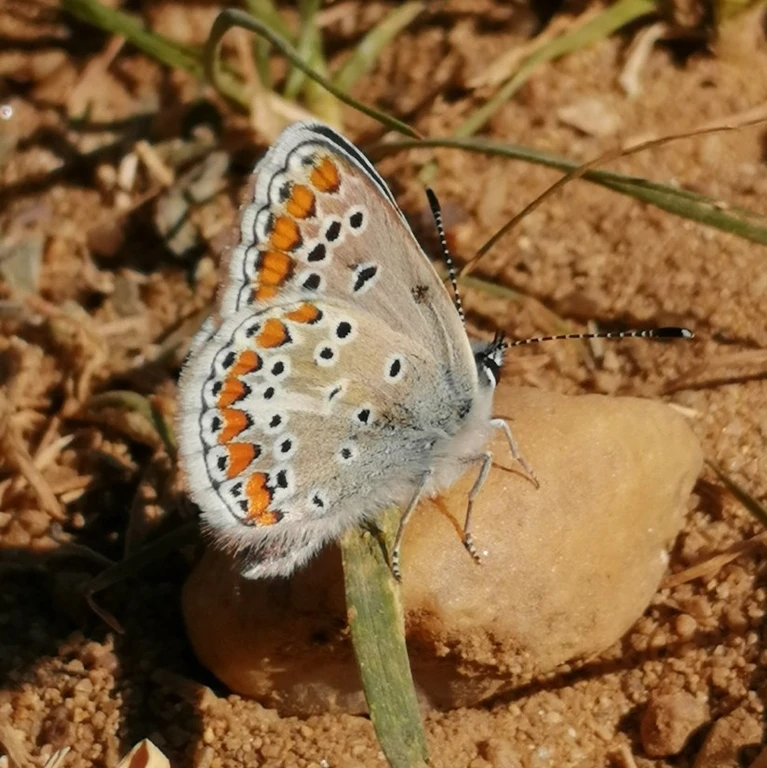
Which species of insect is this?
Aricia agestis/artaxerxes
